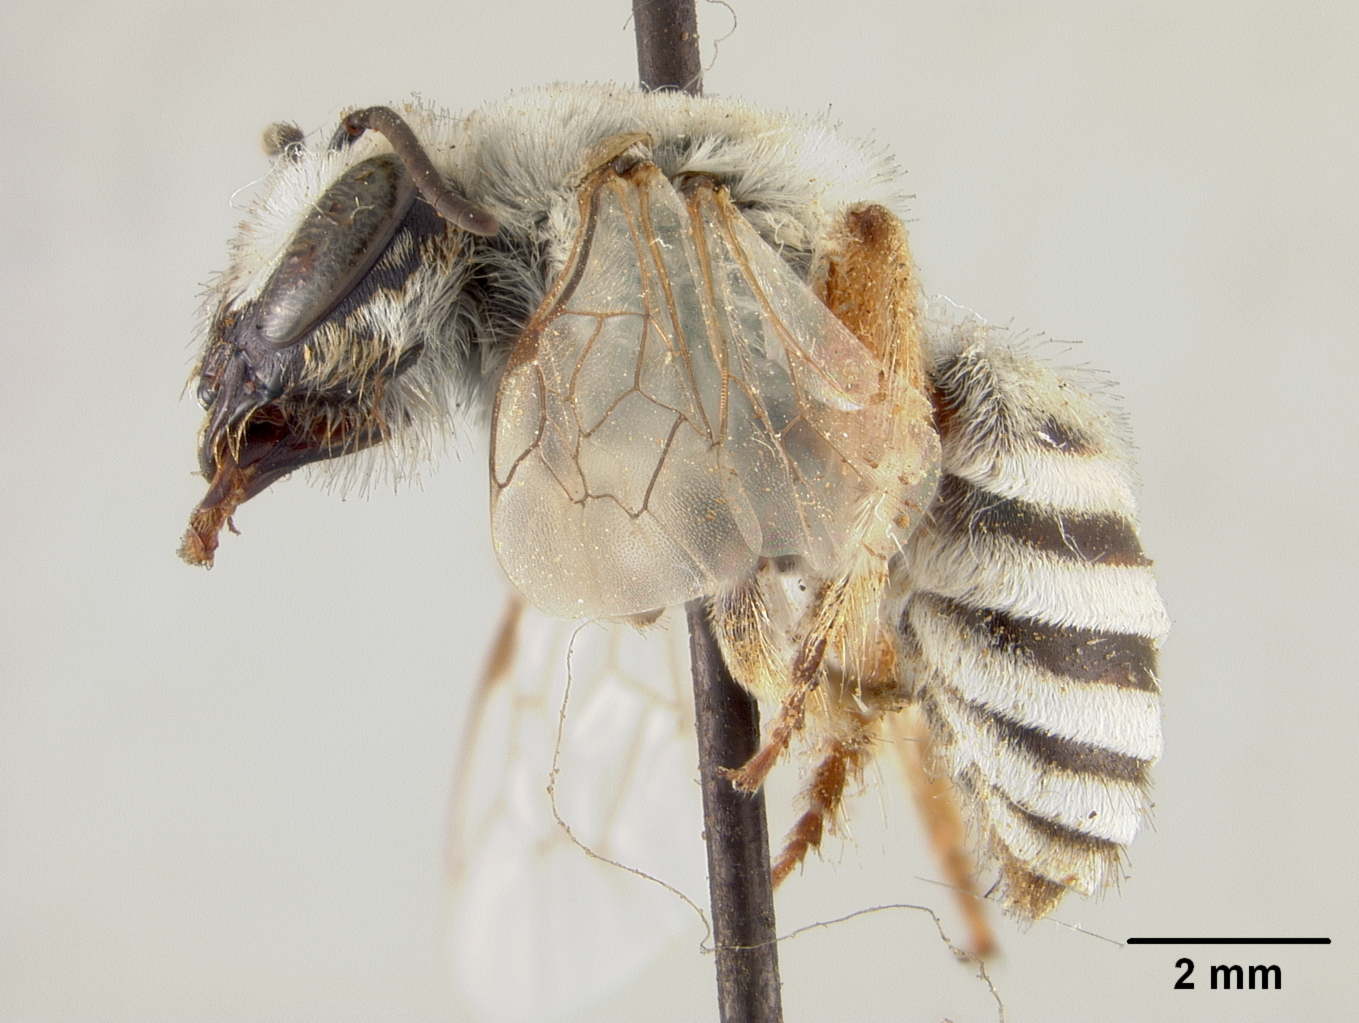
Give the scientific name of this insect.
Colletes deesensis
